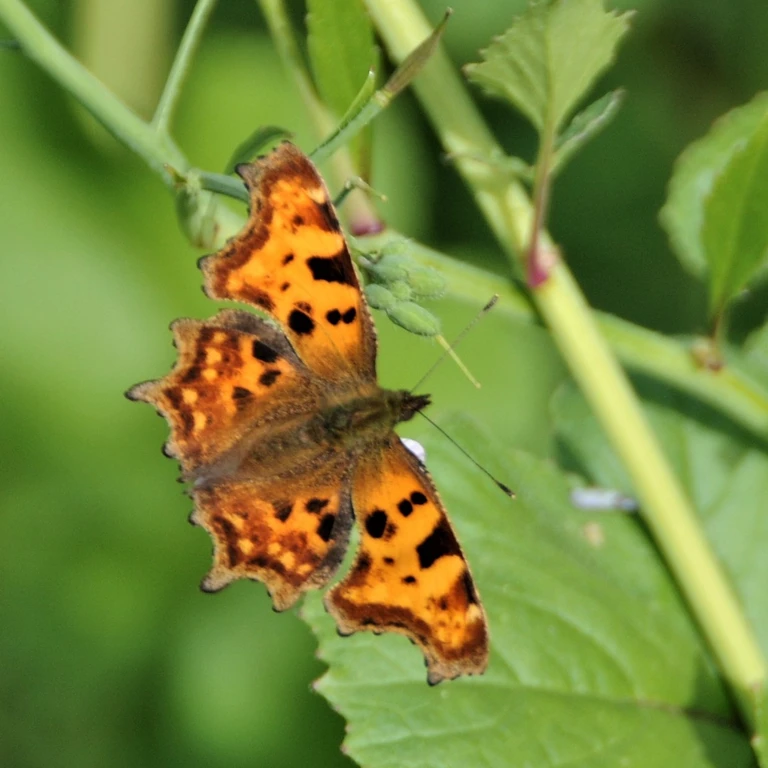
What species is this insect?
Polygonia c-album
